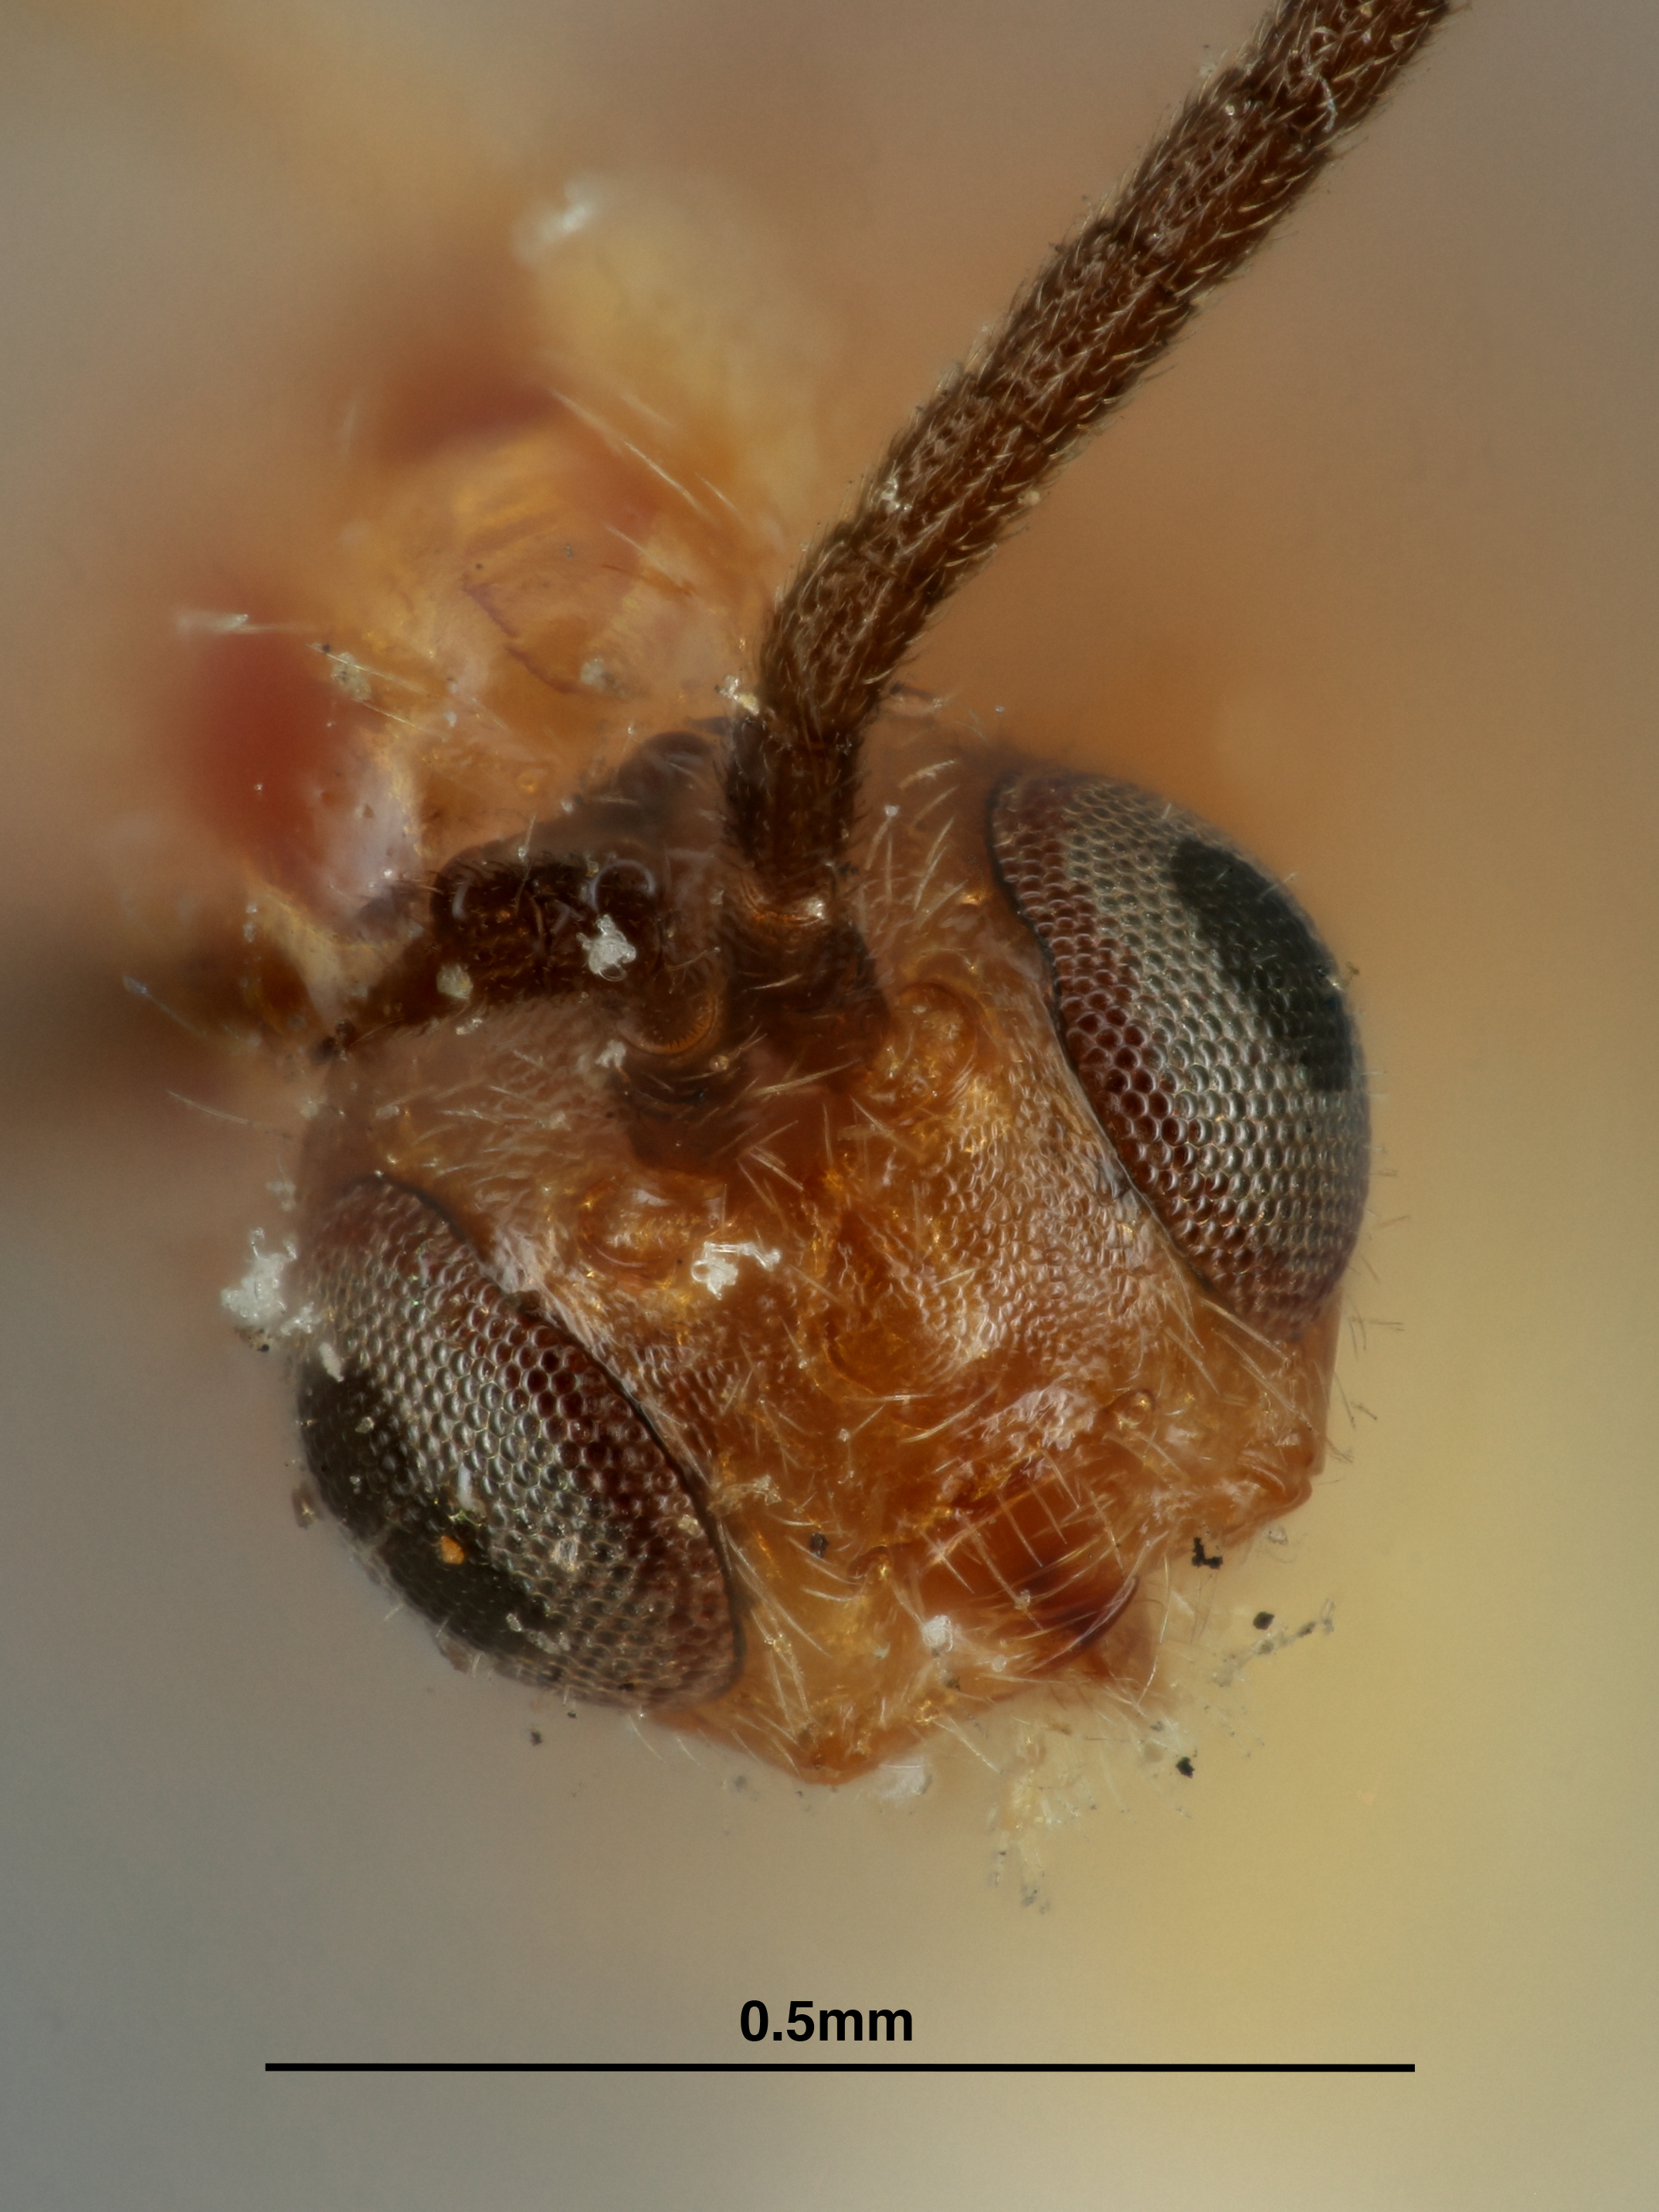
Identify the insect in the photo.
Bracon anthonomi
